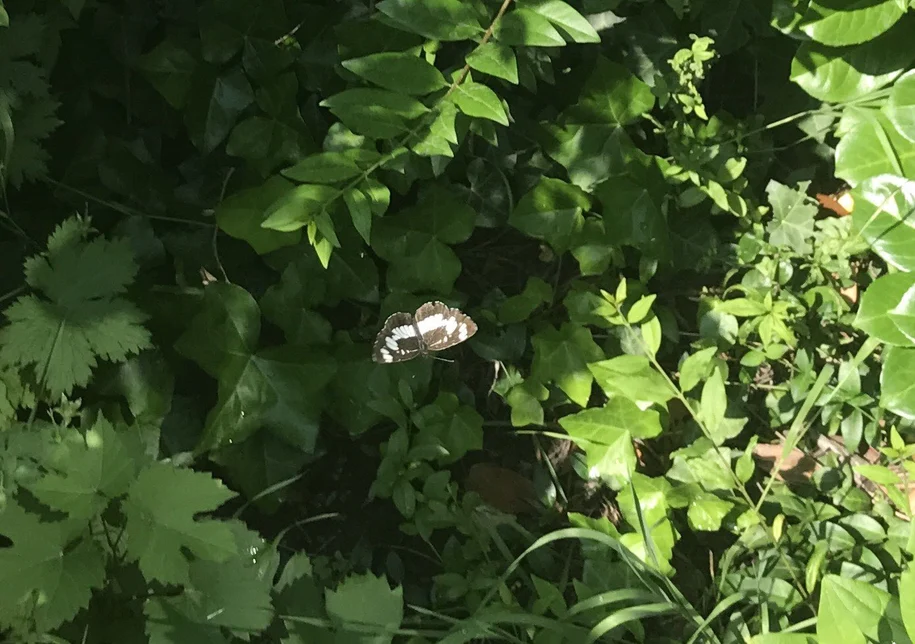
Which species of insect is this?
Neptis rivularis
